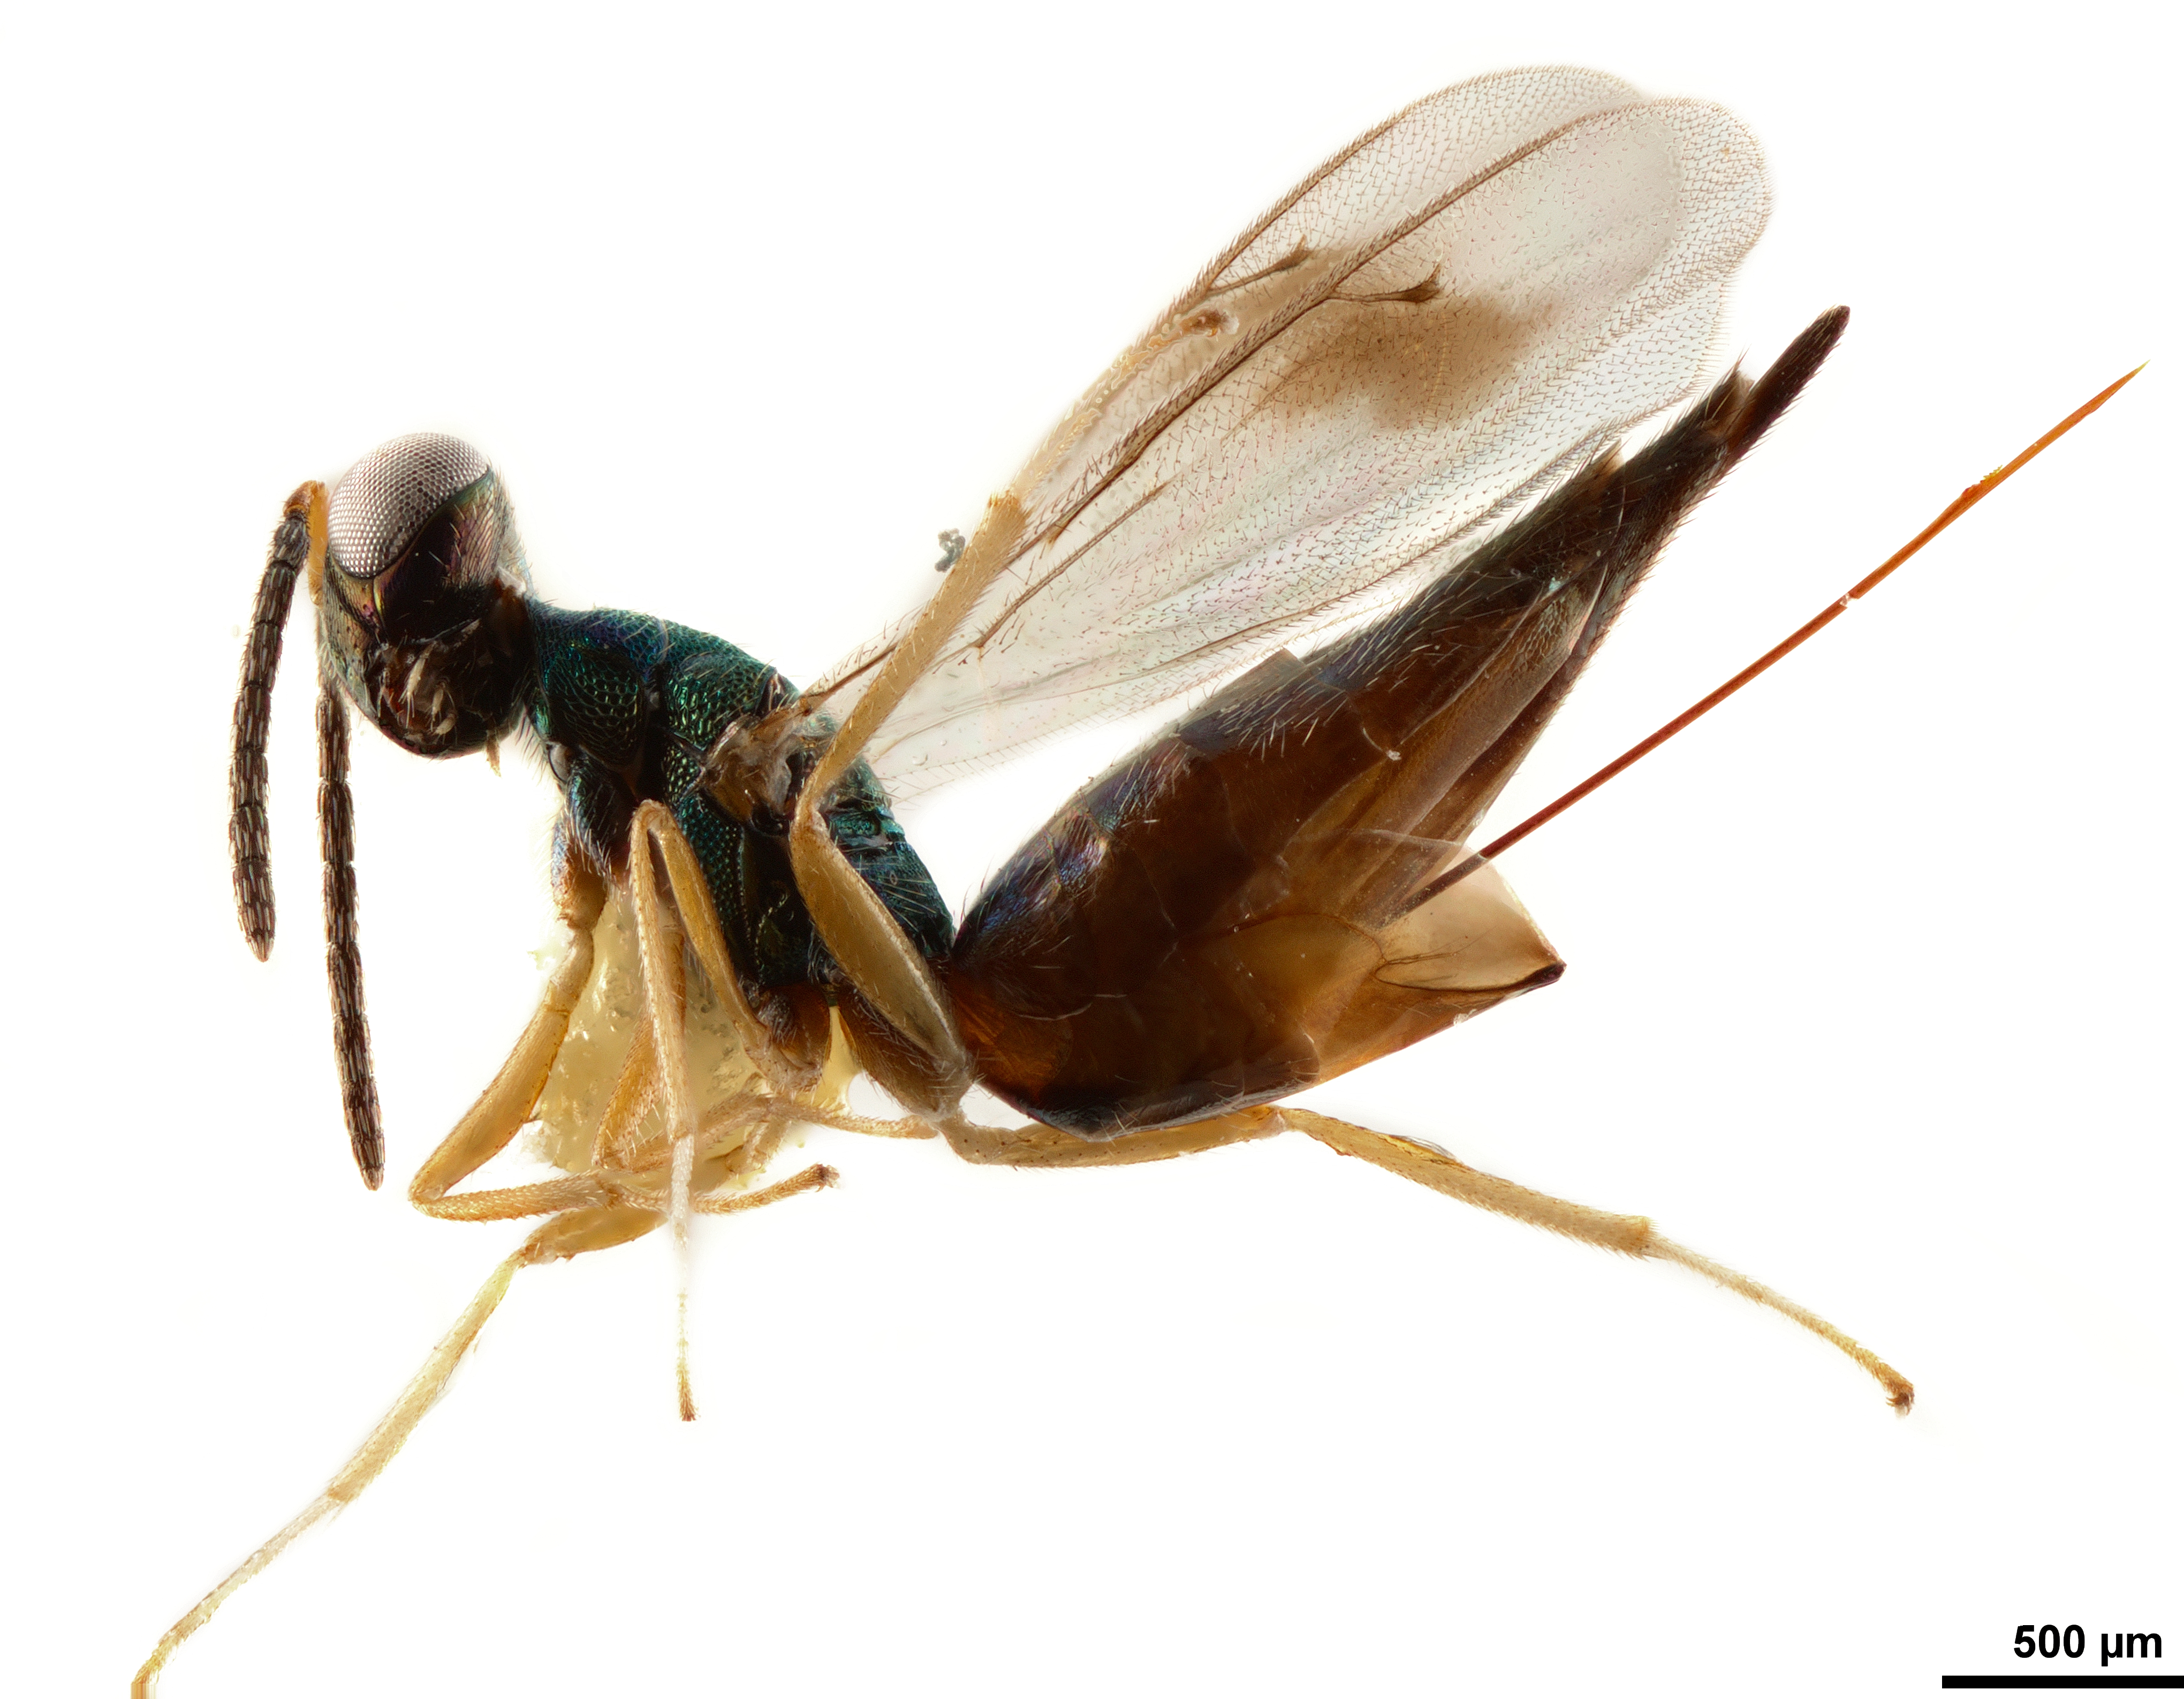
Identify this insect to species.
Platygerrhus algonquinia
